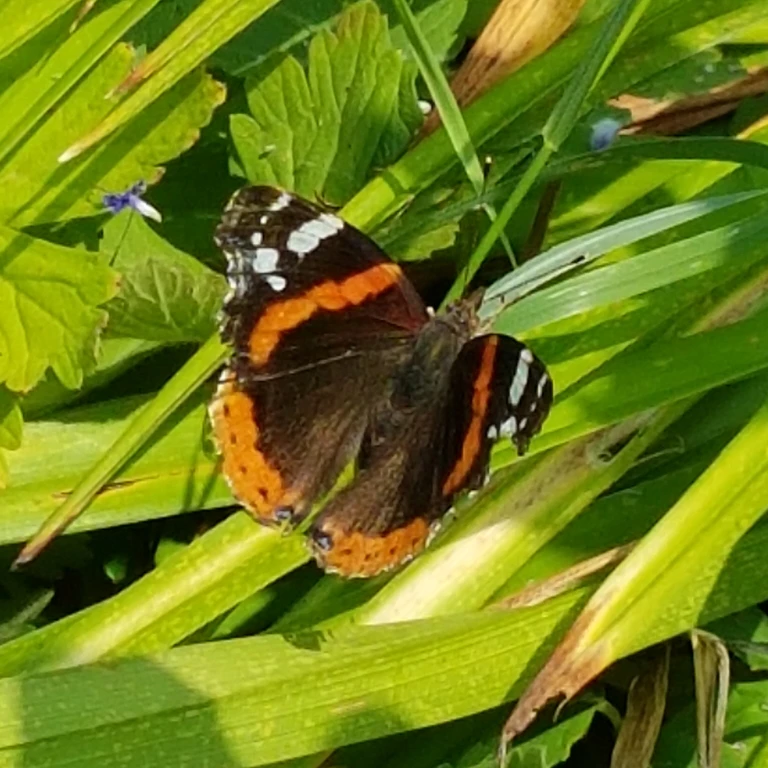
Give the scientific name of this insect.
Vanessa atalanta
